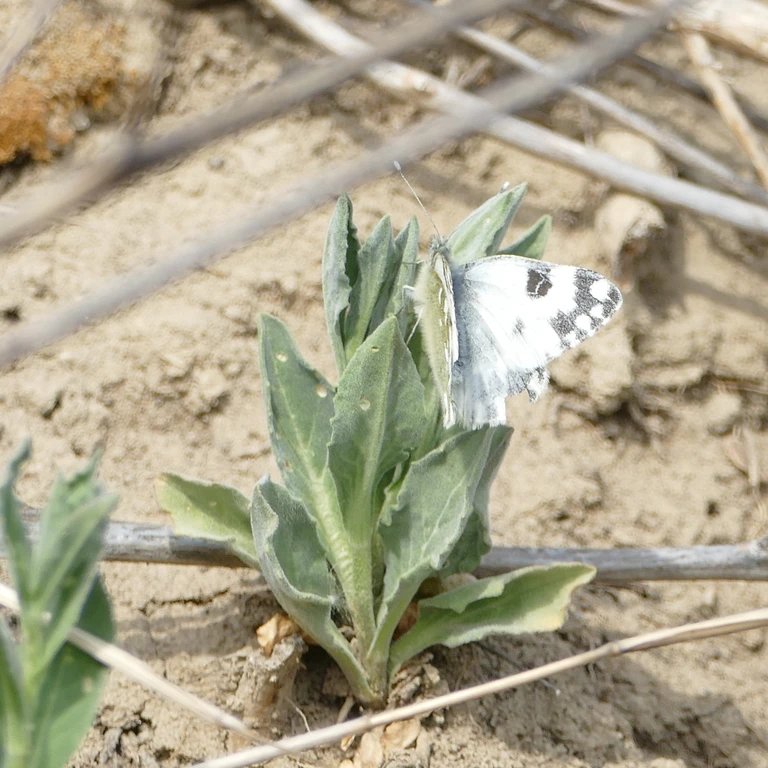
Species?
Pontia edusa
